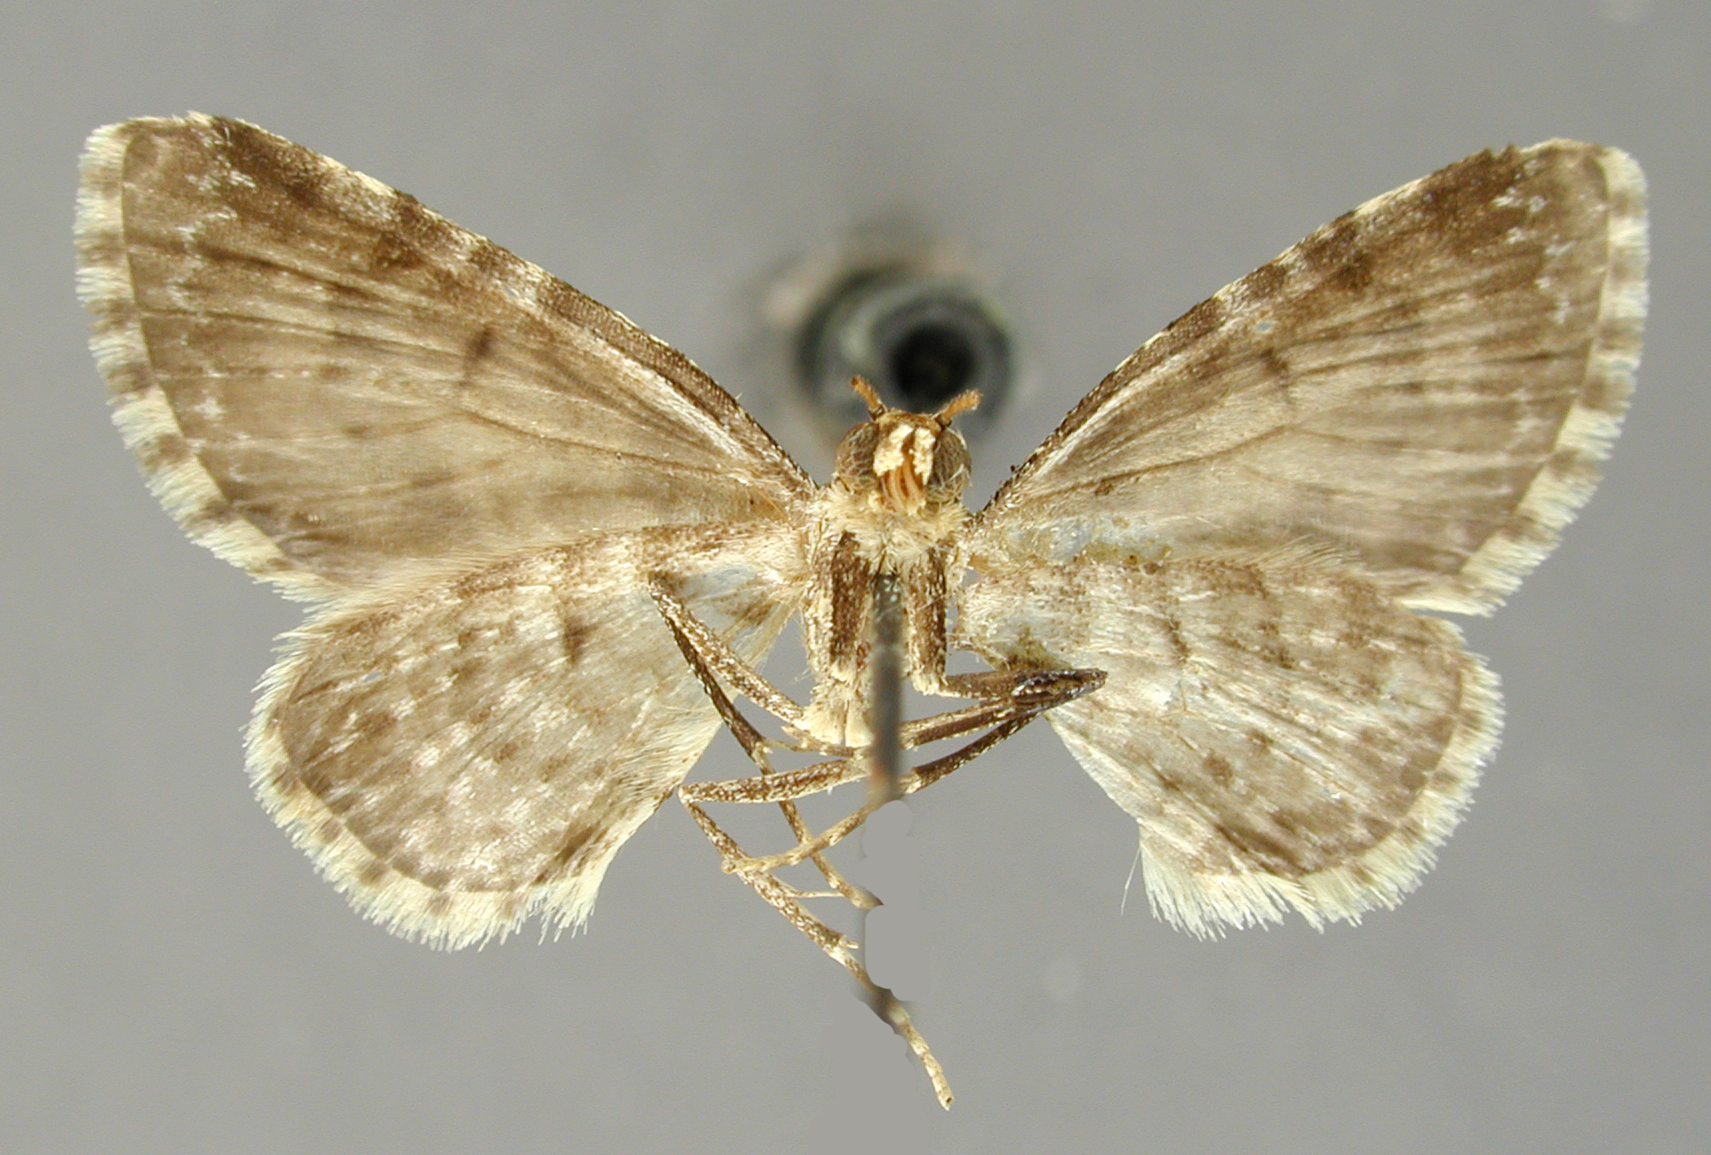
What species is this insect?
Eupithecia idalia
